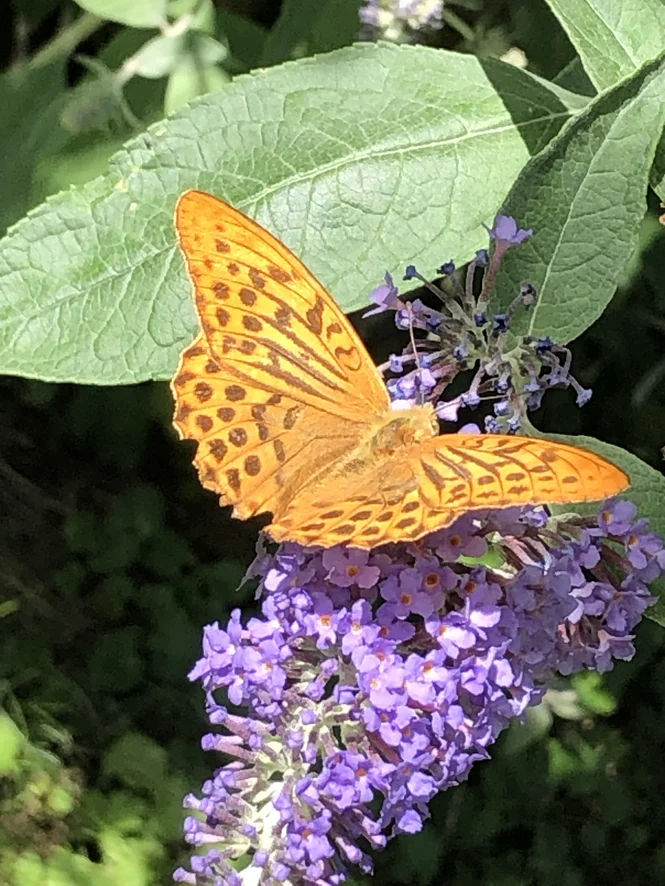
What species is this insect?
Argynnis paphia
